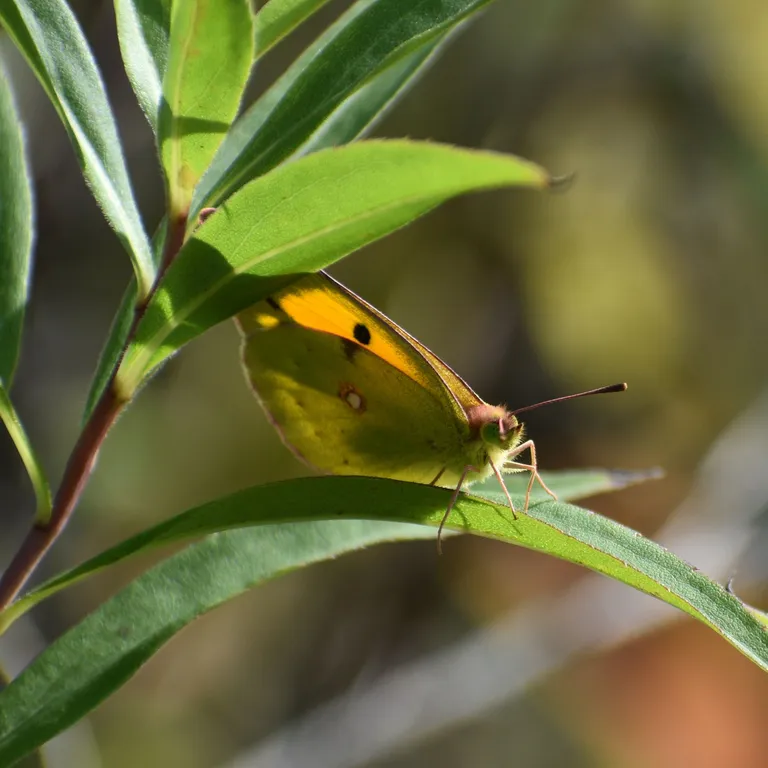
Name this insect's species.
Colias croceus
